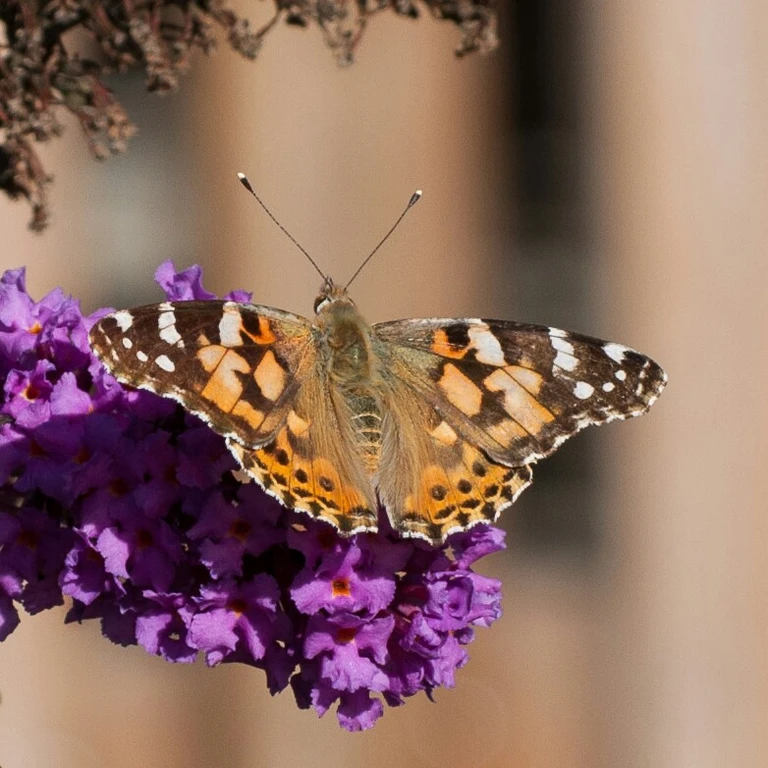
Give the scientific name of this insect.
Vanessa cardui
